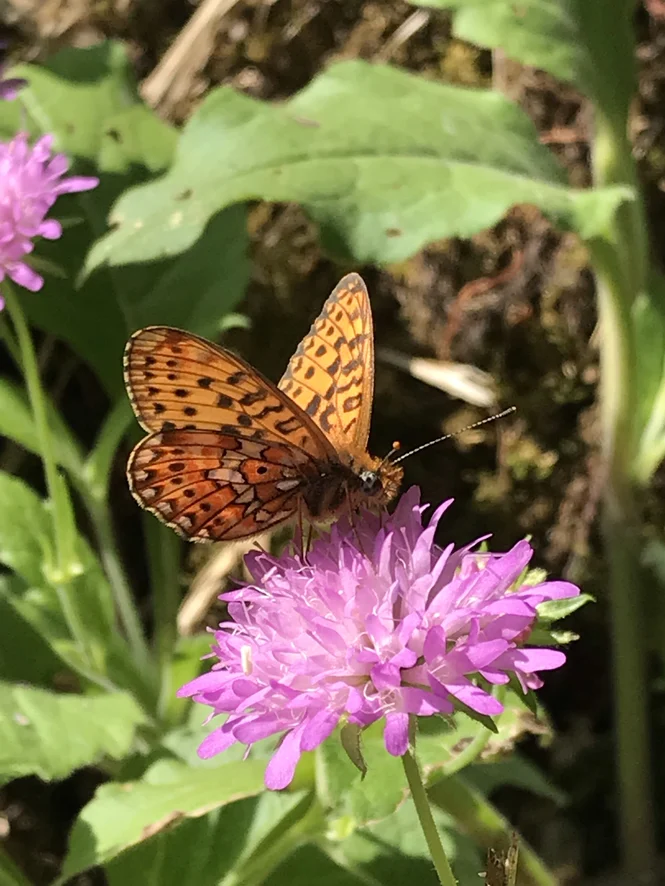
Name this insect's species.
Boloria euphrosyne (also Clossiana euphrosyne)
